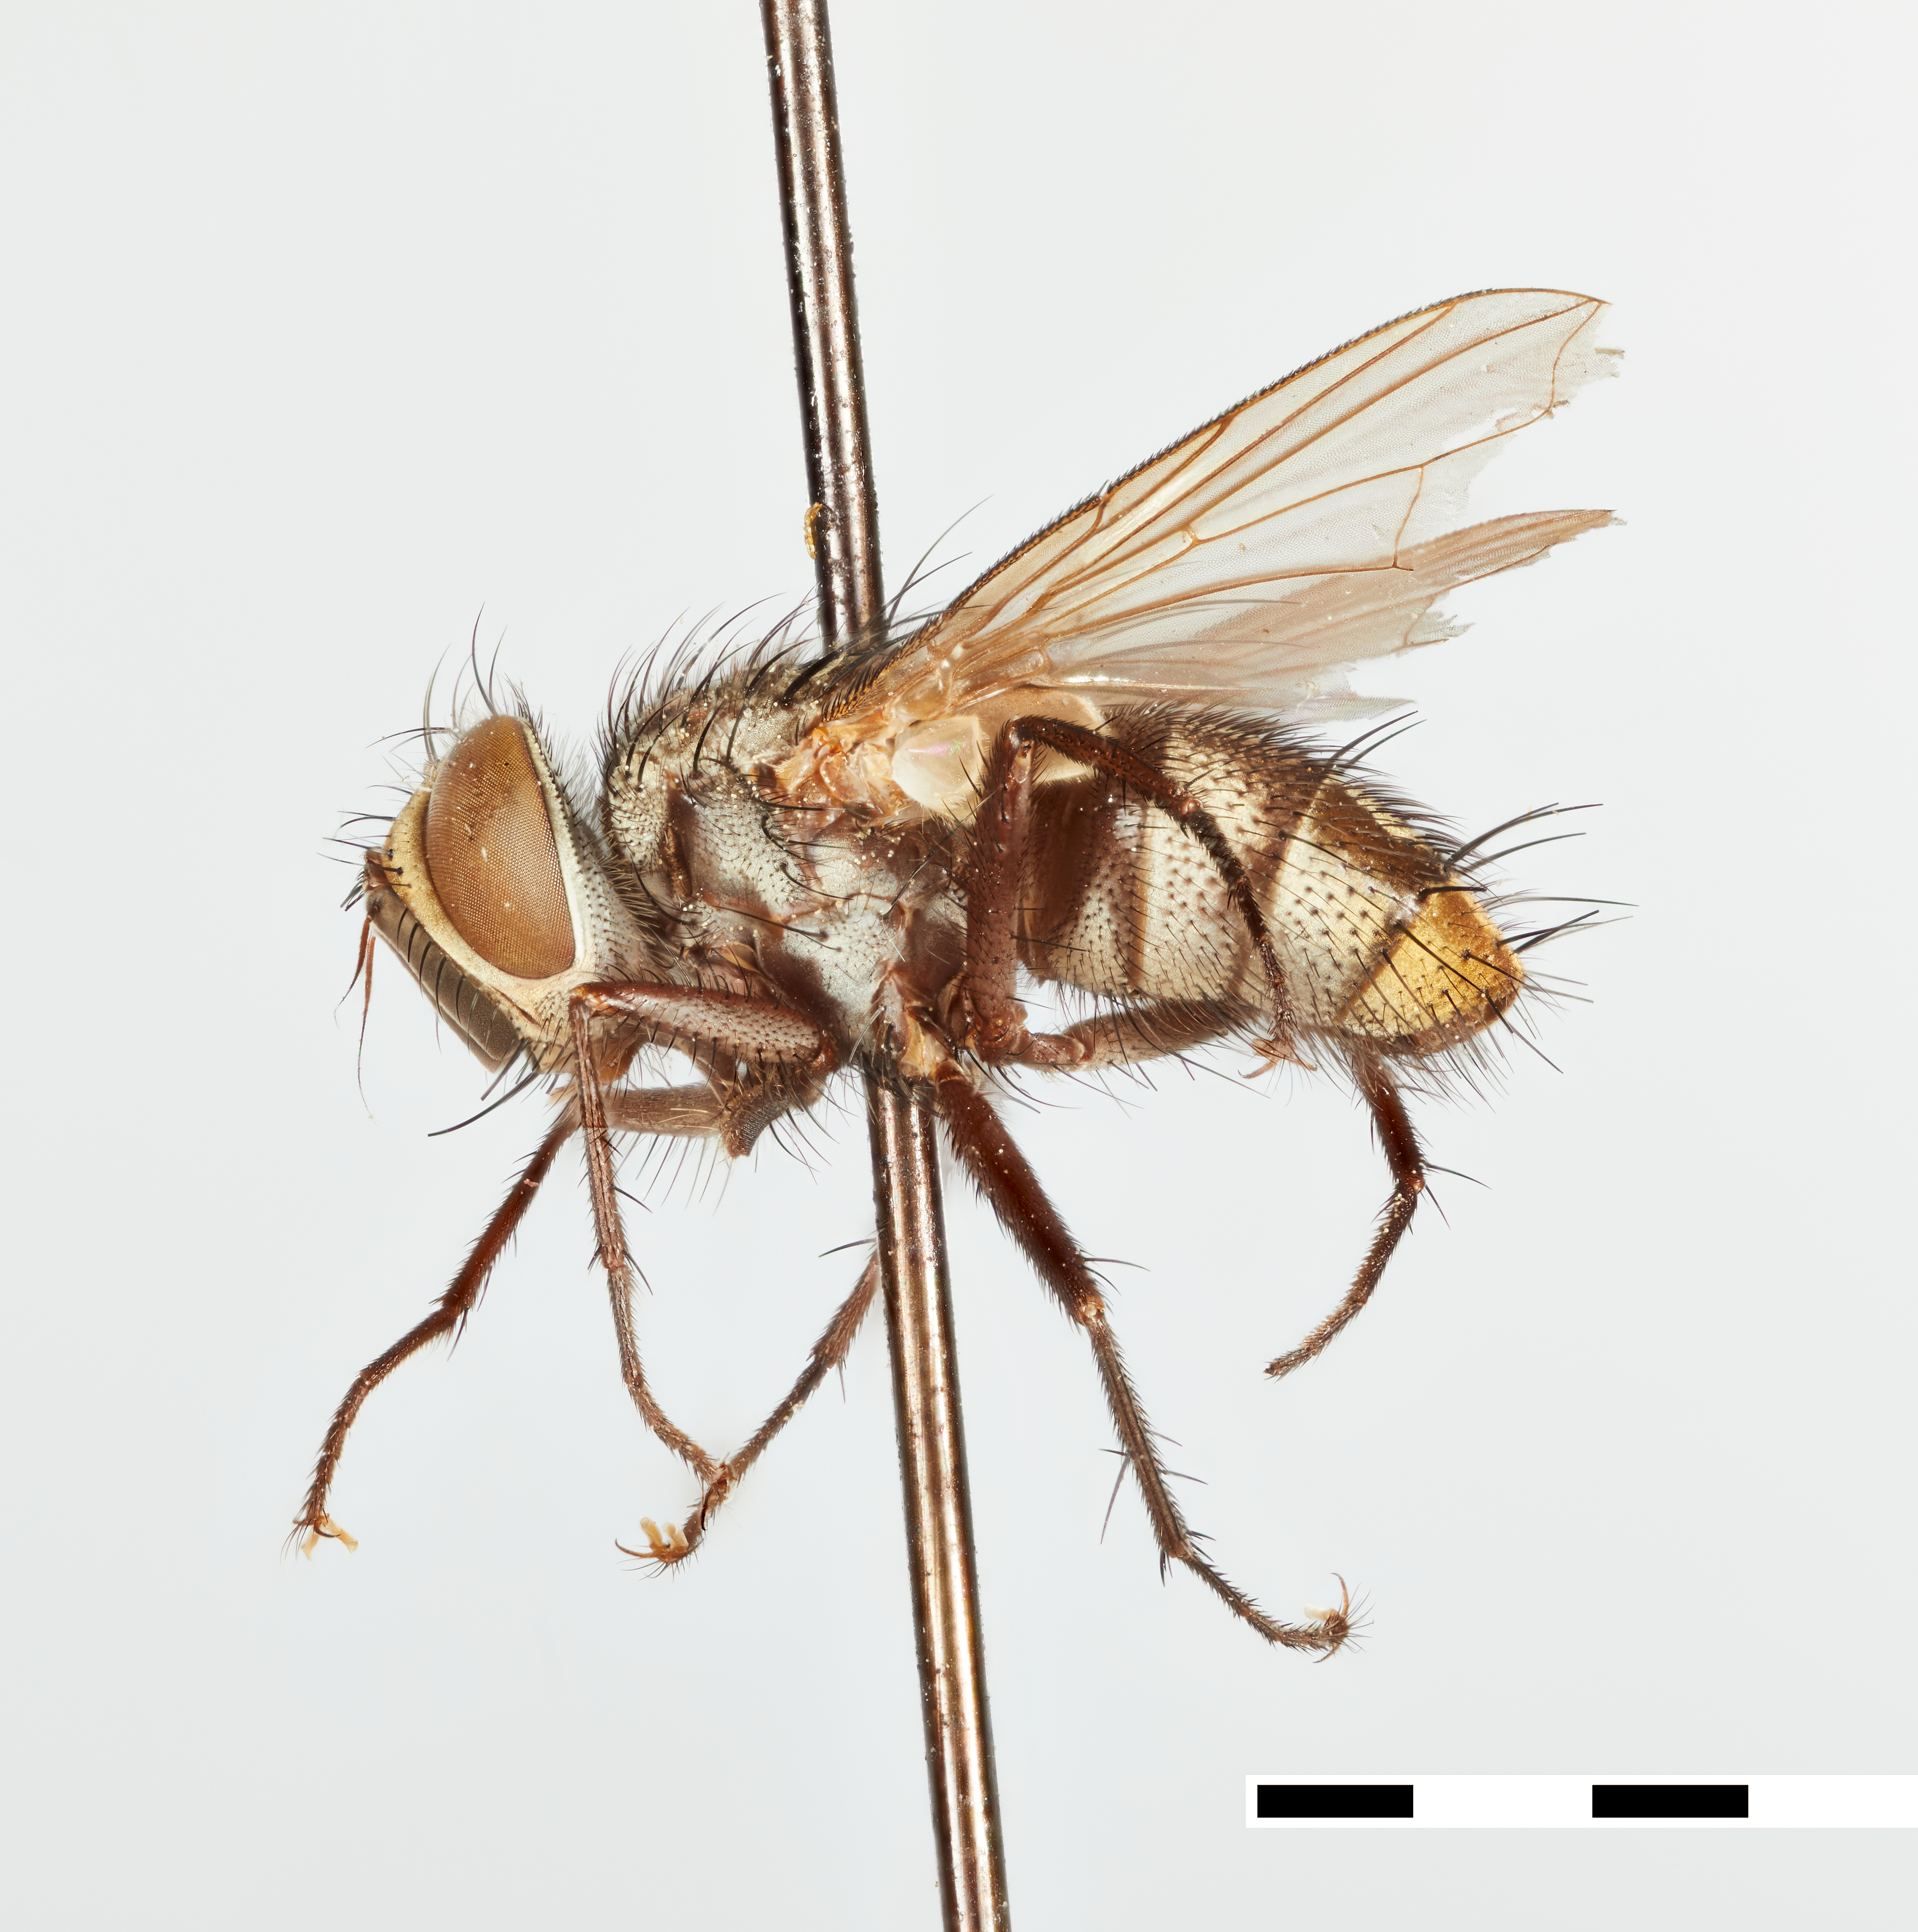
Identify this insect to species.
Phorocera parviteres
